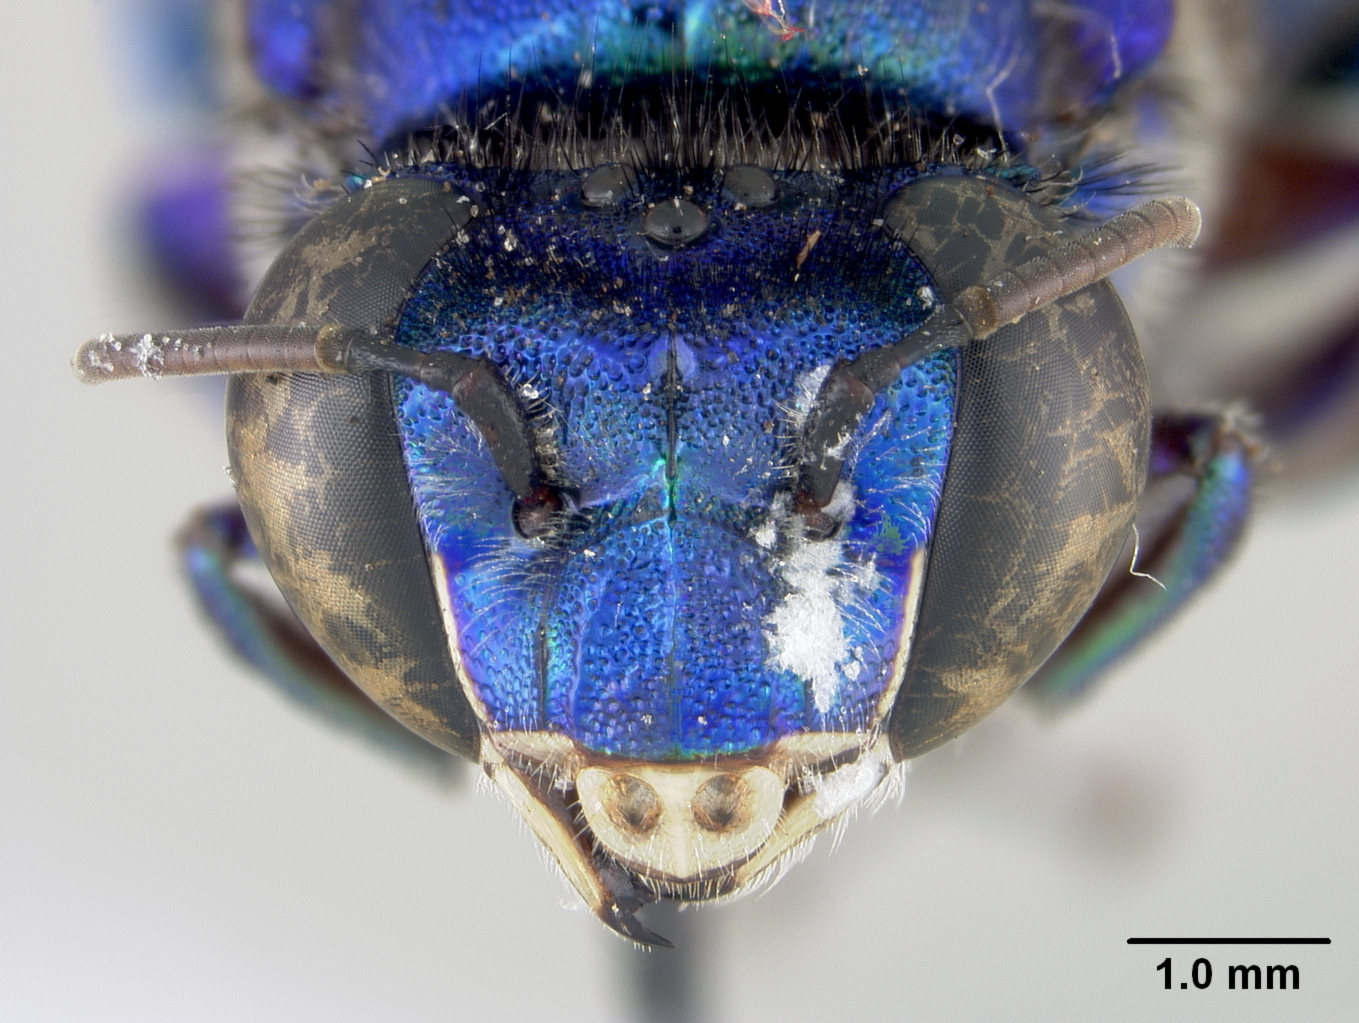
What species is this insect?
Euglossa bidentata
